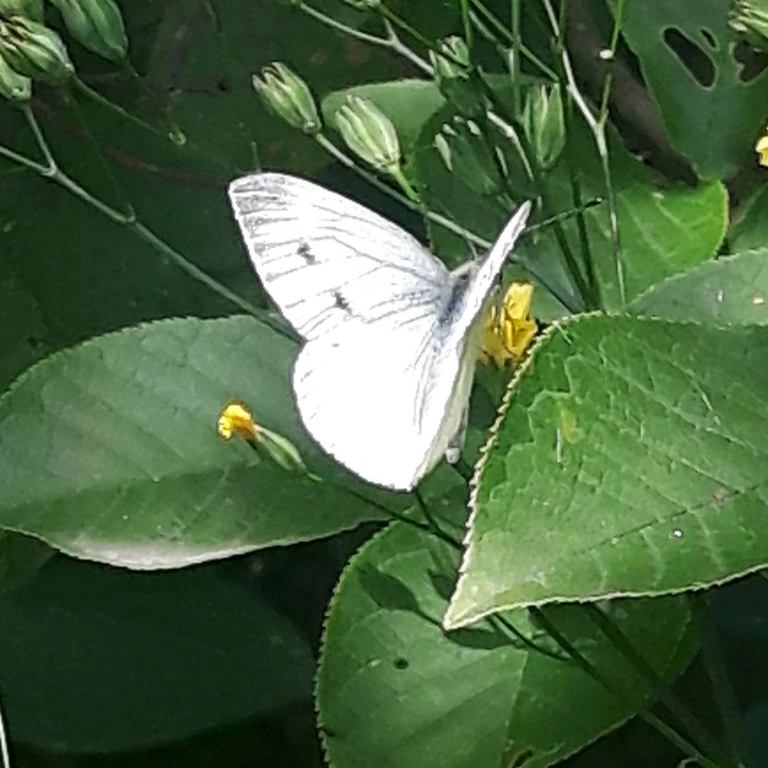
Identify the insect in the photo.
Pieris napi
